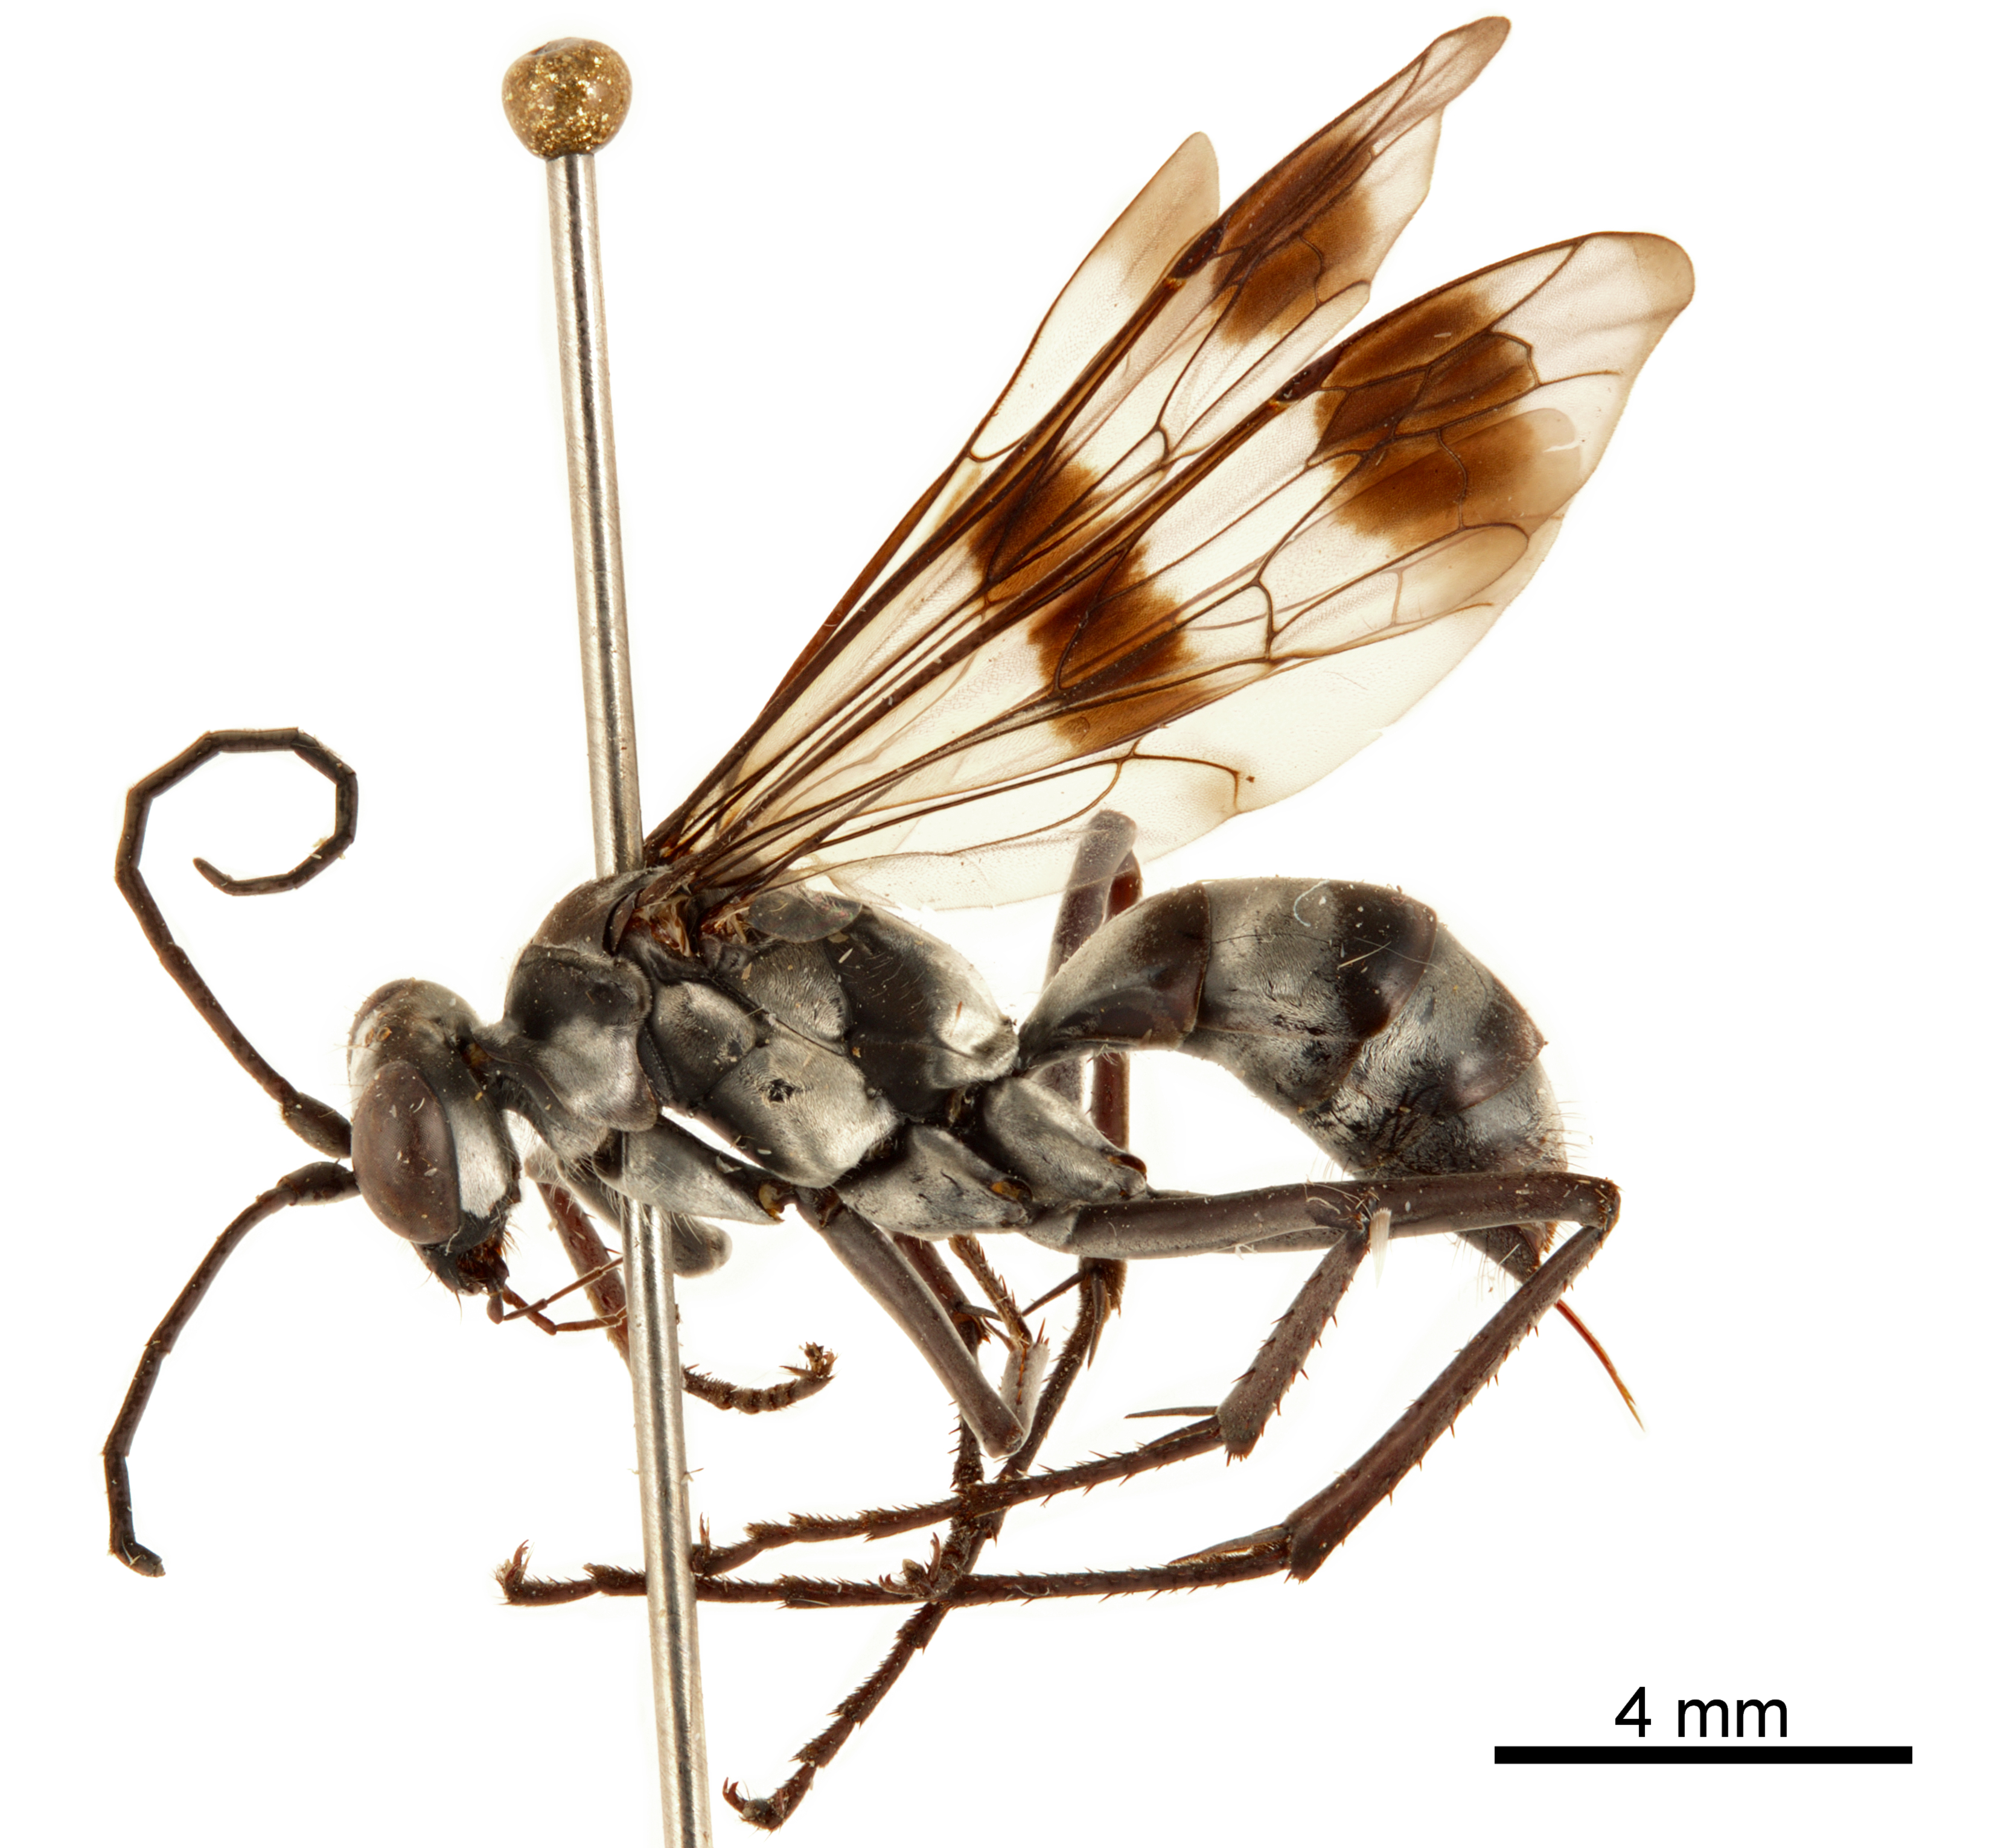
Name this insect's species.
Priochilus gloriosum
